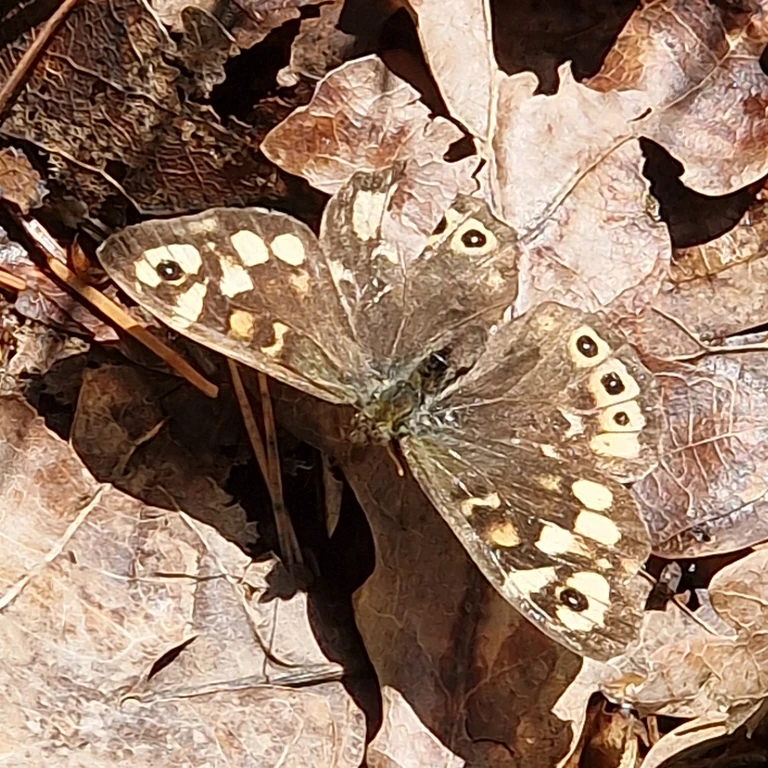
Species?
Pararge aegeria
